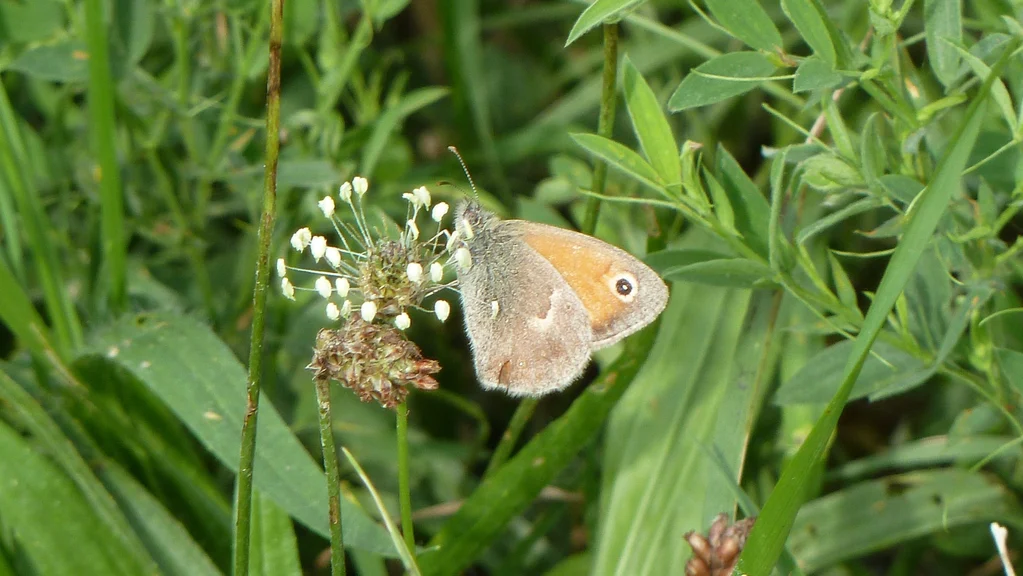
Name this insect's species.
Coenonympha pamphilus
